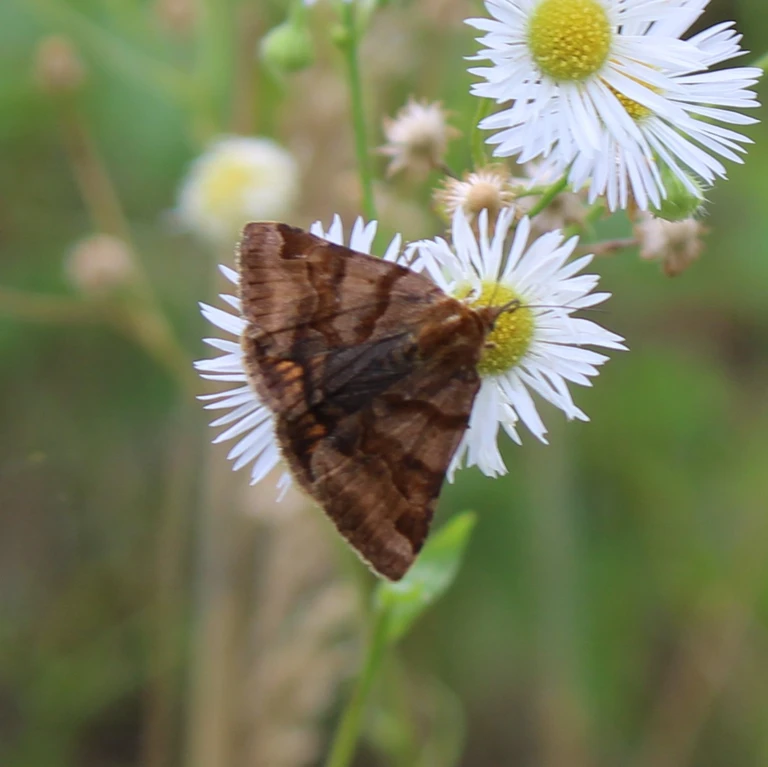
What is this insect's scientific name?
Euclidia glyphica
